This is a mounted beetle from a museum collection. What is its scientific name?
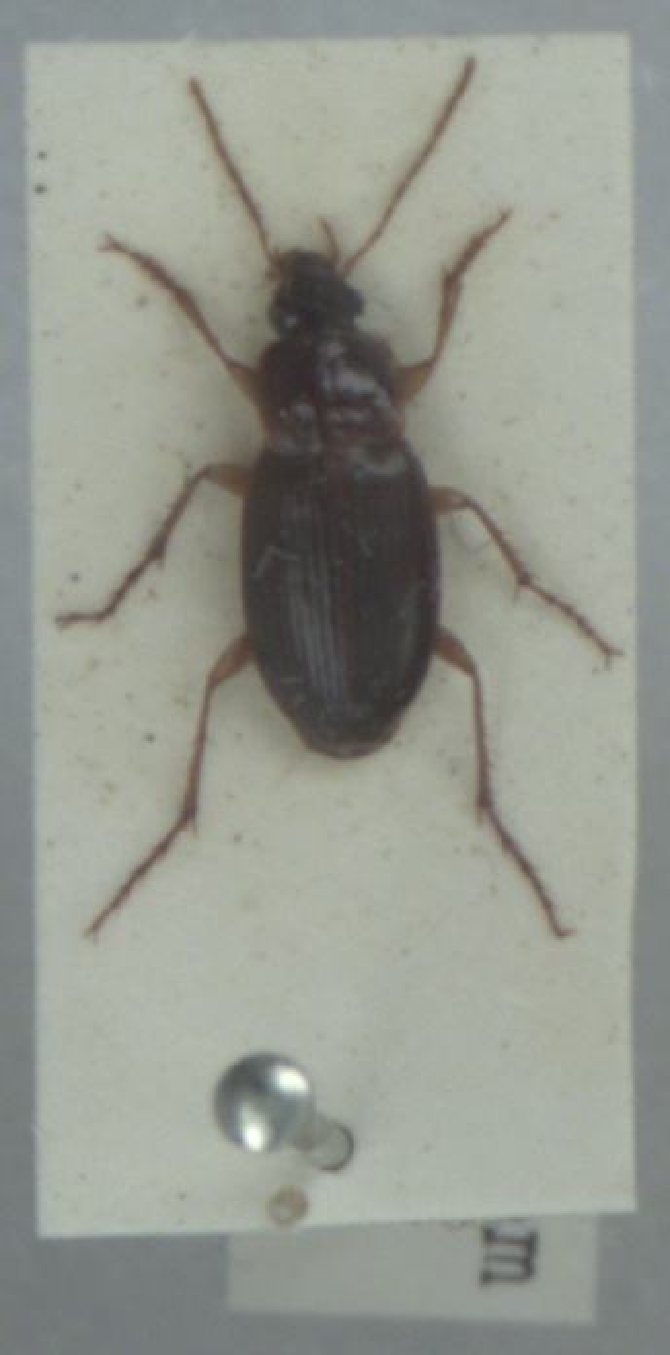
Calathus mollis
